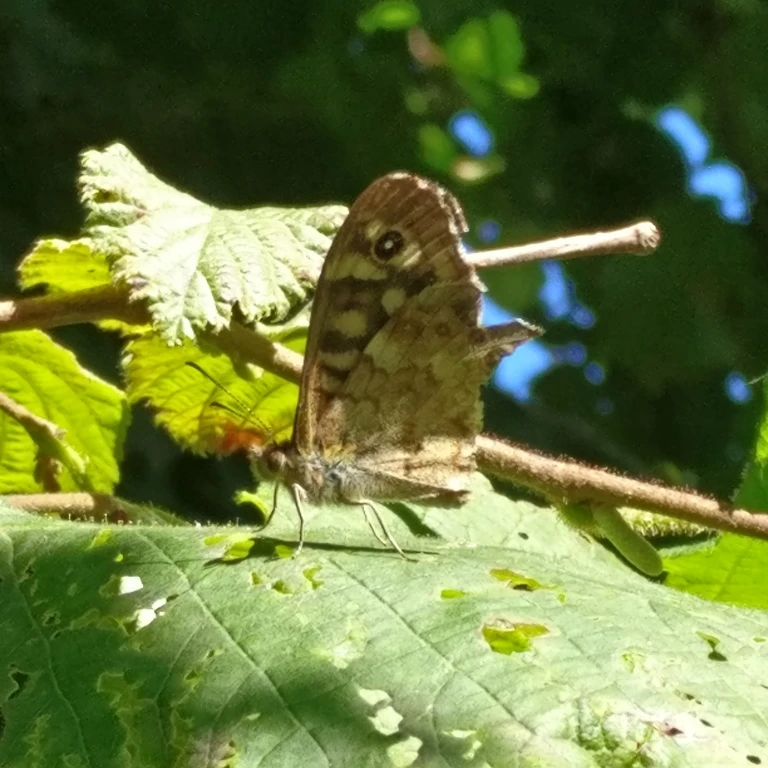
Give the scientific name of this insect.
Pararge aegeria
